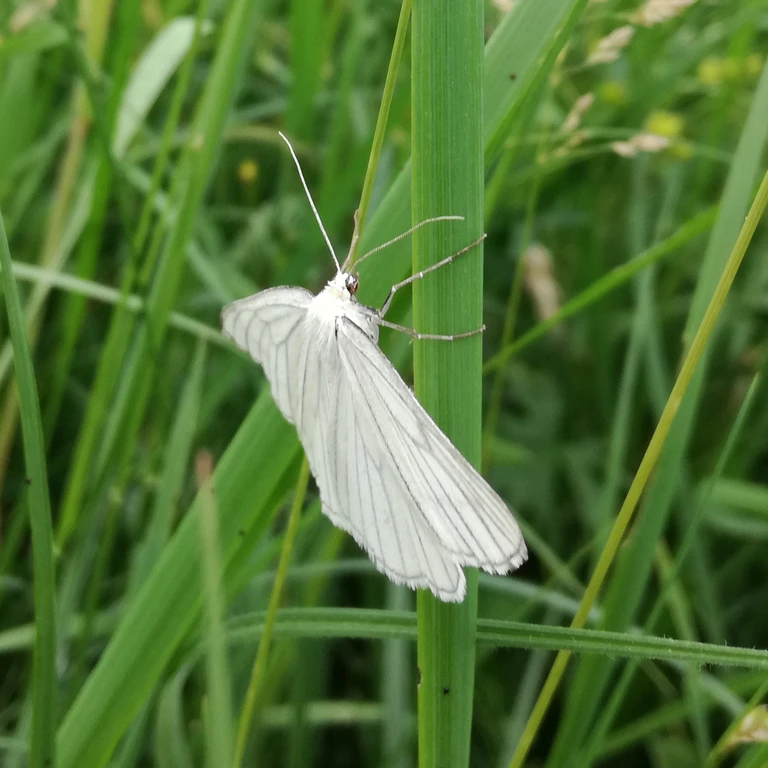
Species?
Siona lineata
